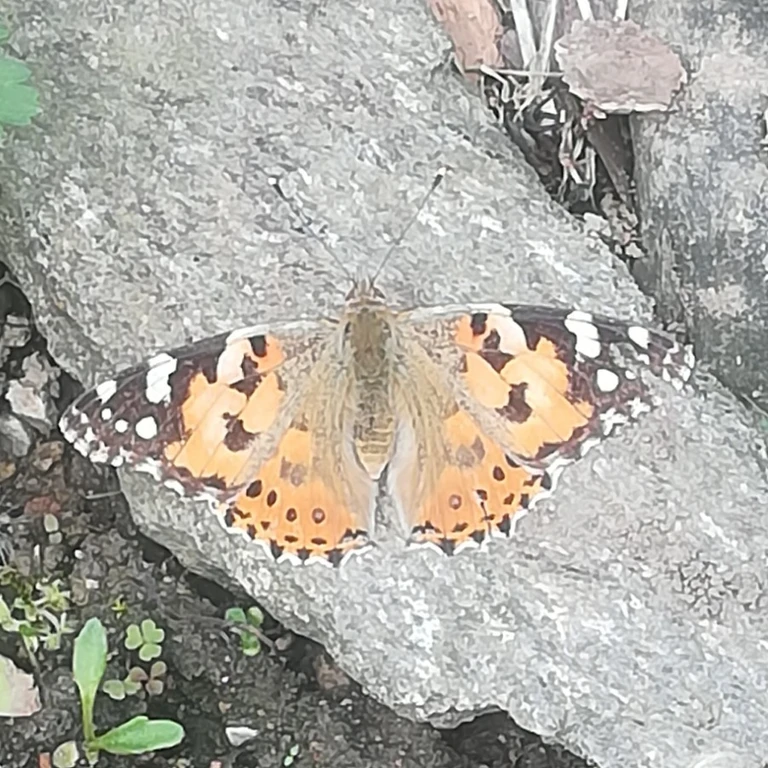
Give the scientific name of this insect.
Vanessa cardui
